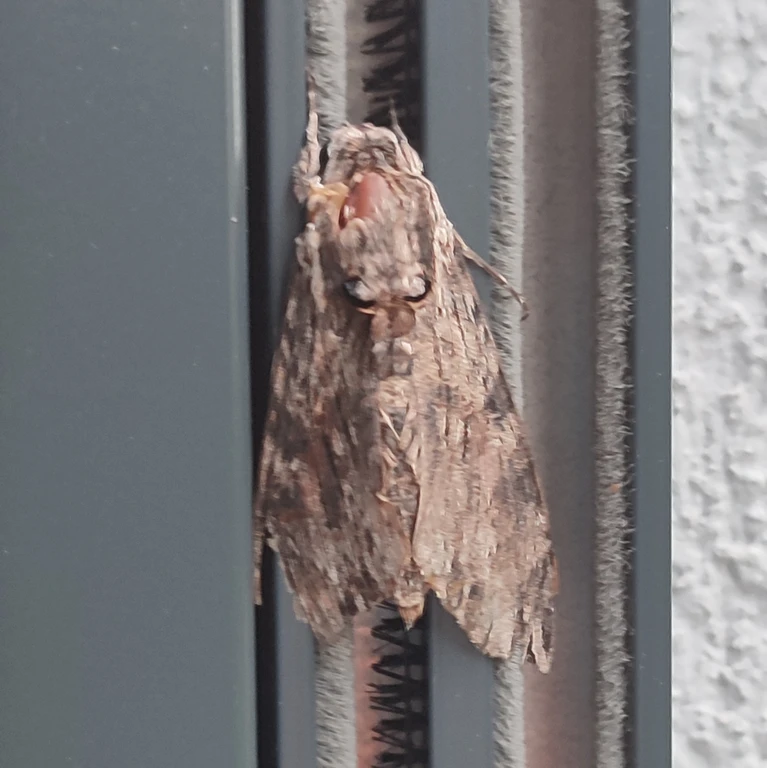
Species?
Agrius convolvuli
